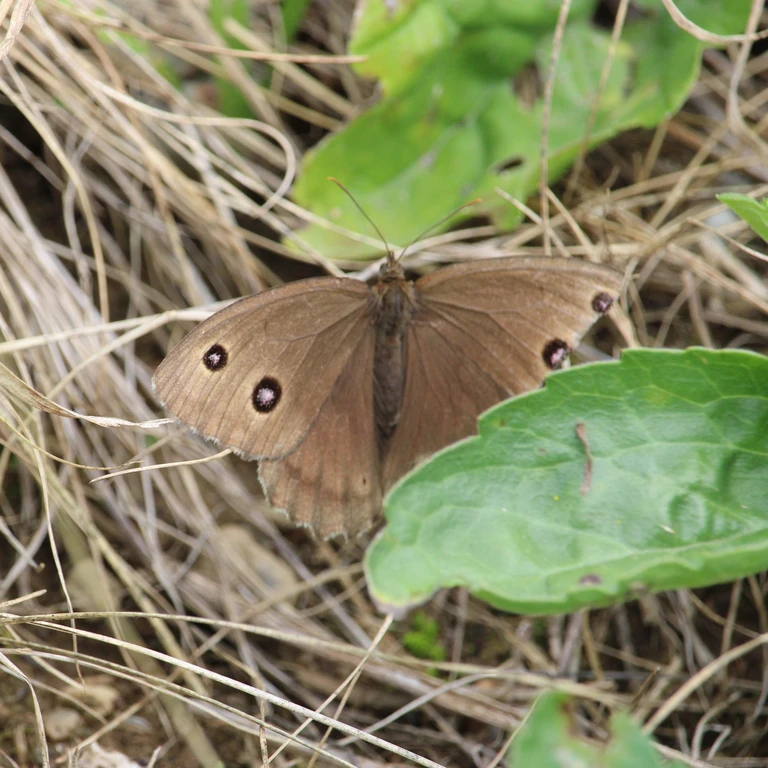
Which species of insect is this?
Minois dryas
